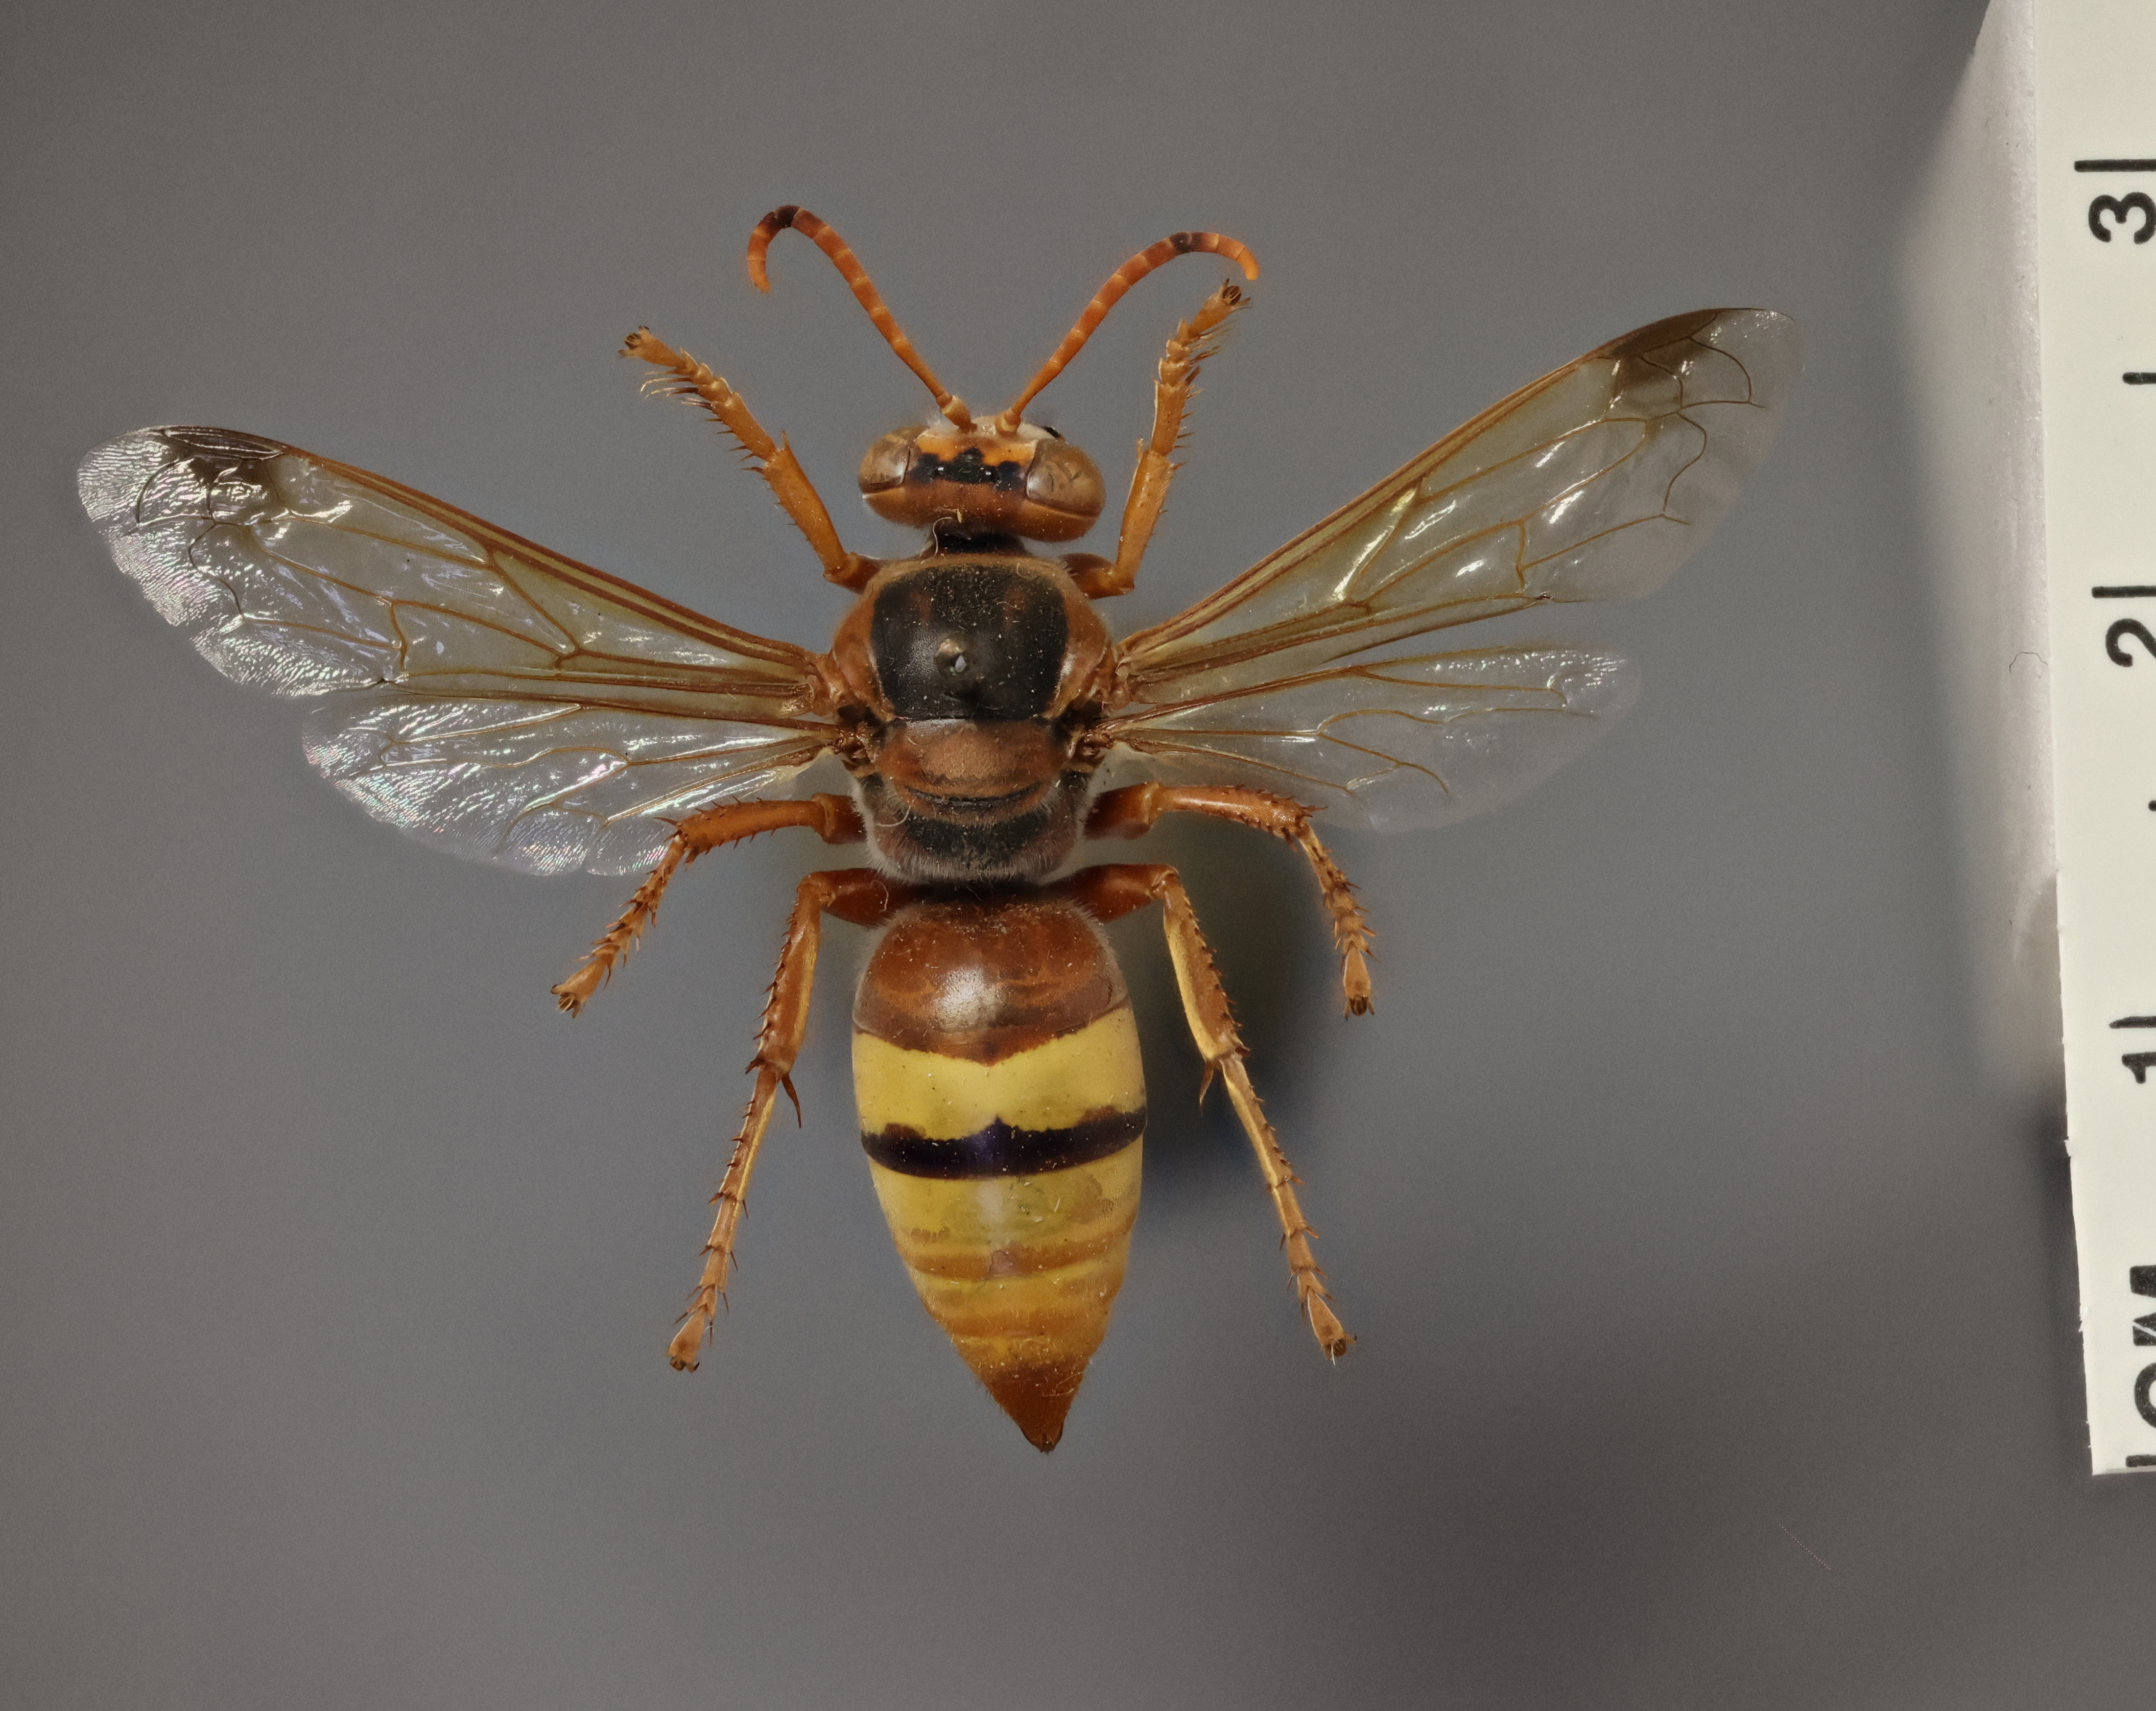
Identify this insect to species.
Stizus arnoldi
